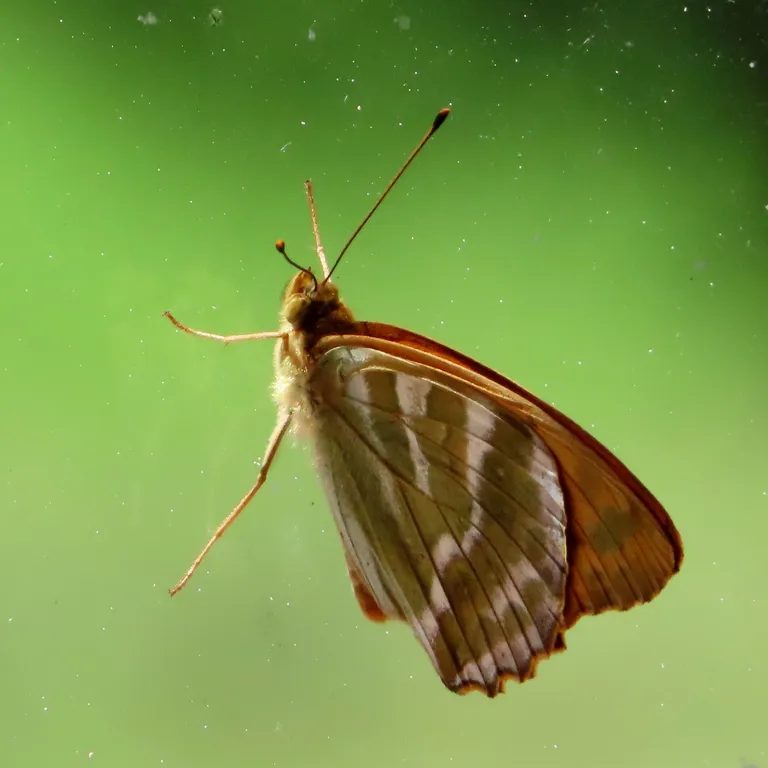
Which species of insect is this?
Argynnis paphia
